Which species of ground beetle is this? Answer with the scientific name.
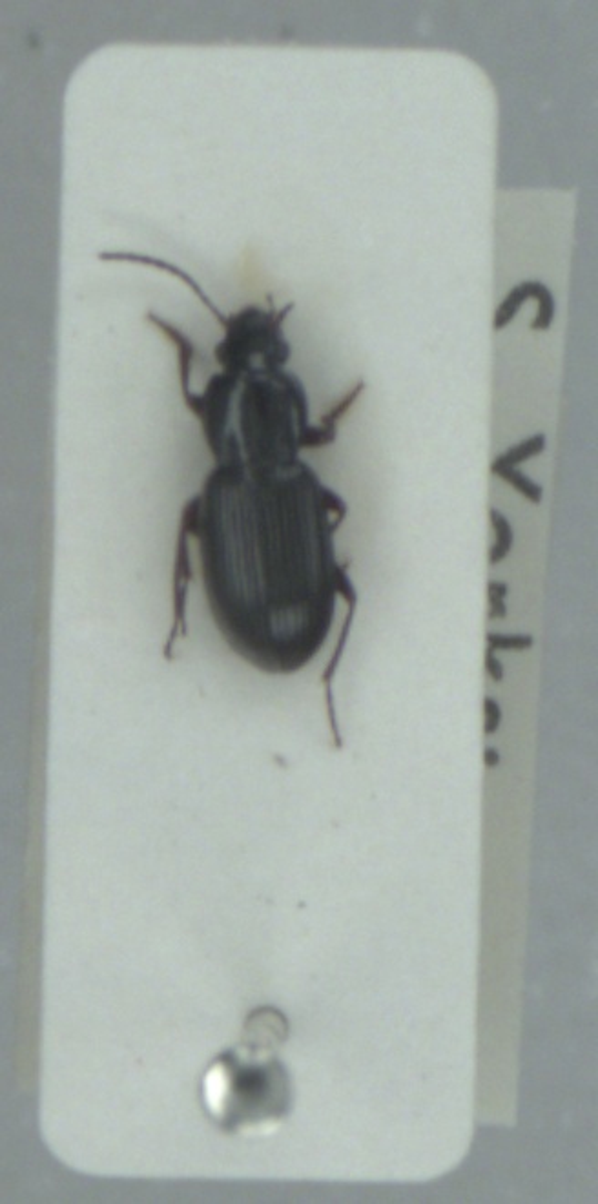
Pterostichus diligens
